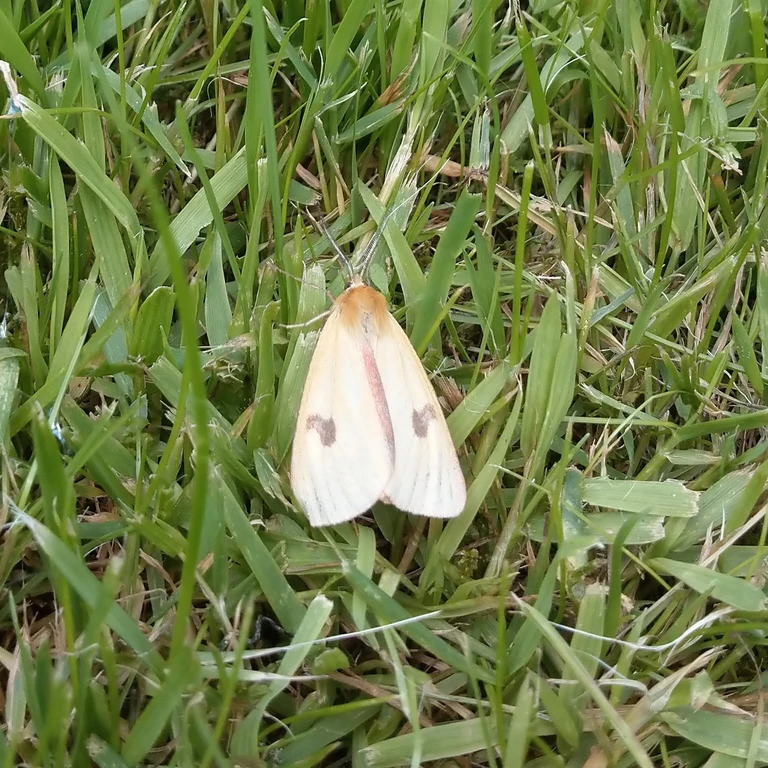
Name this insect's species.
Diacrisia sannio
